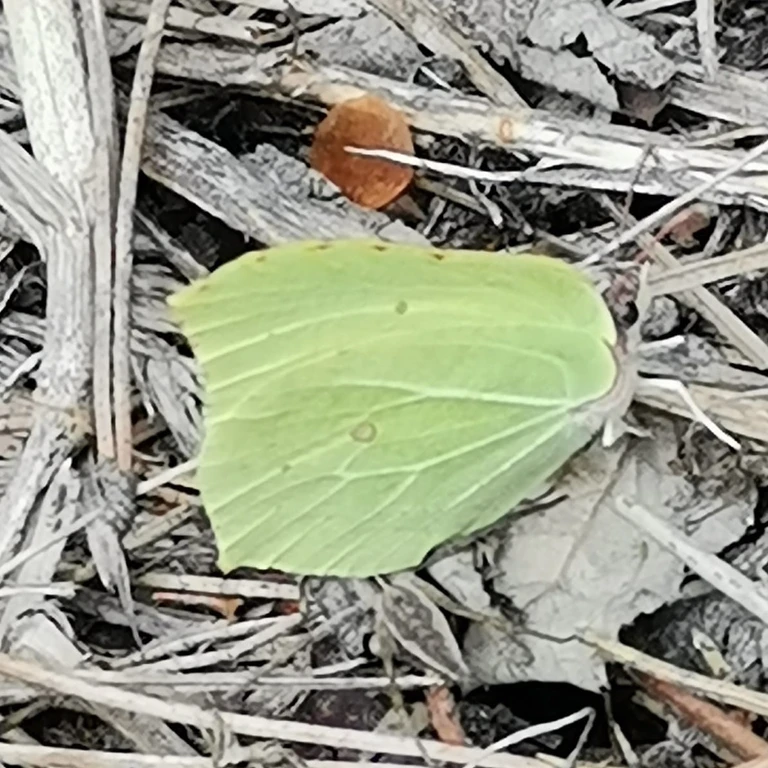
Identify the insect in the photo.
Gonepteryx rhamni
